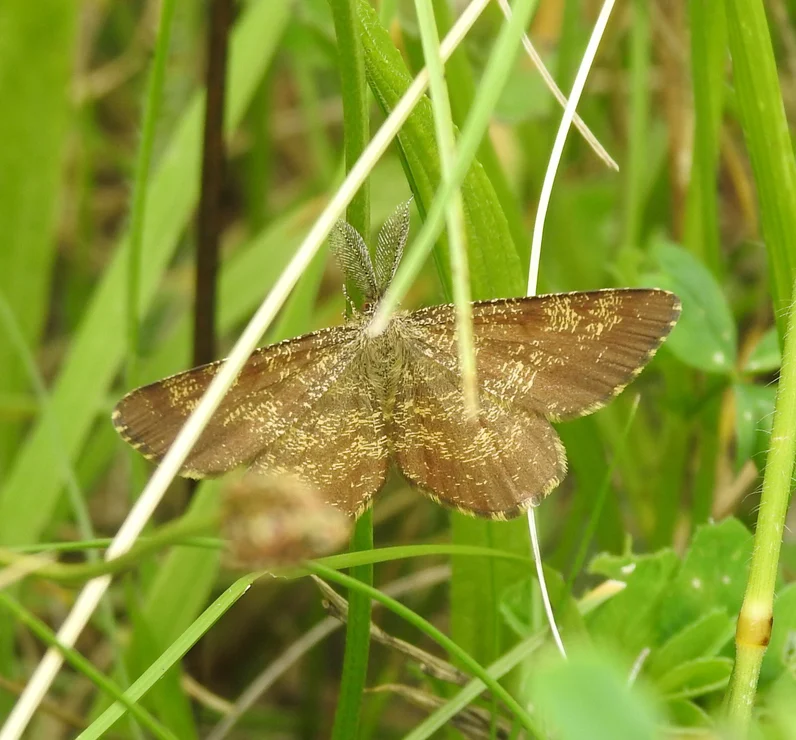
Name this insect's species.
Ematurga atomaria
